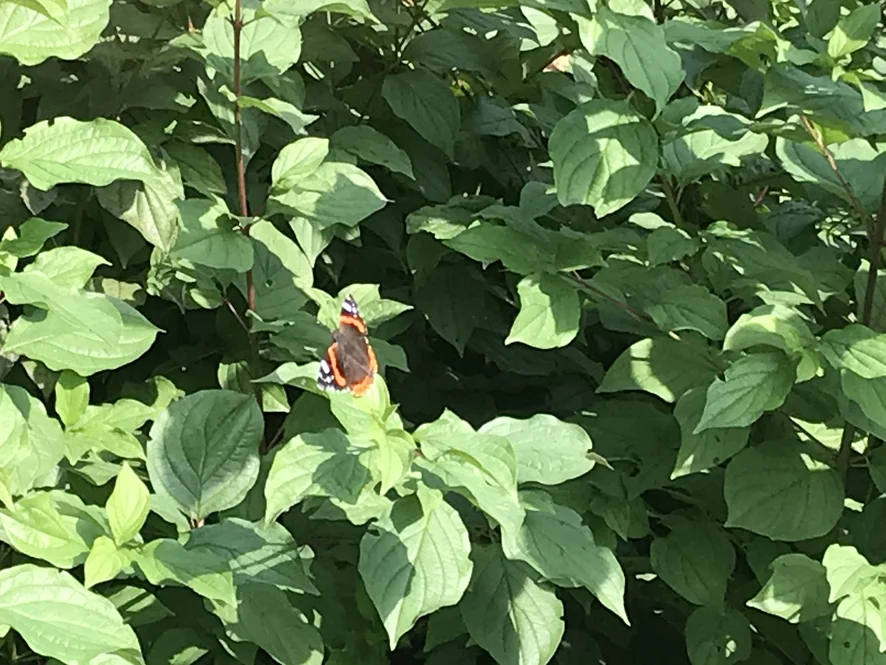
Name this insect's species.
Vanessa atalanta
